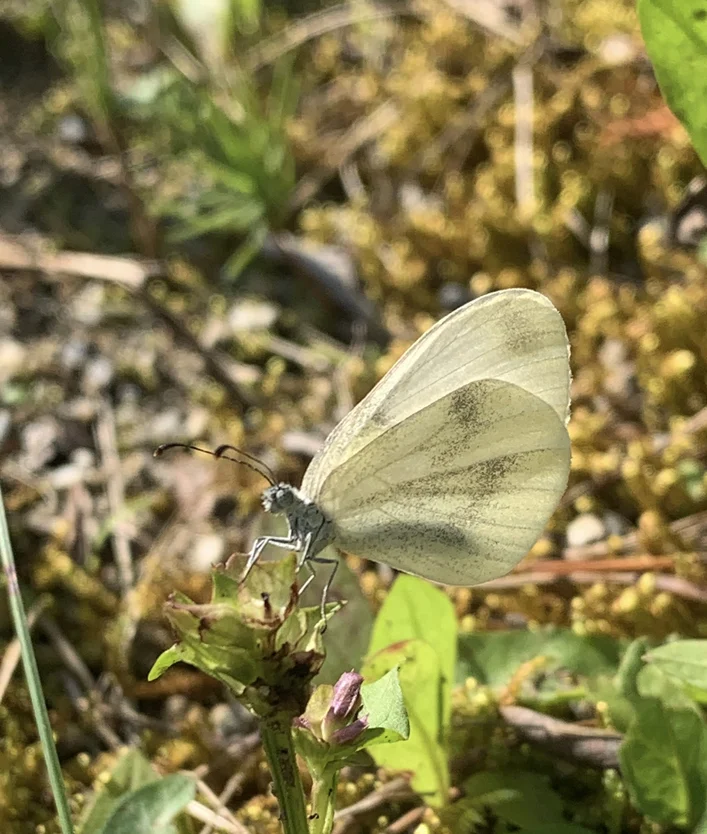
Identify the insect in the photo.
Leptidea sinapis/juvernica
